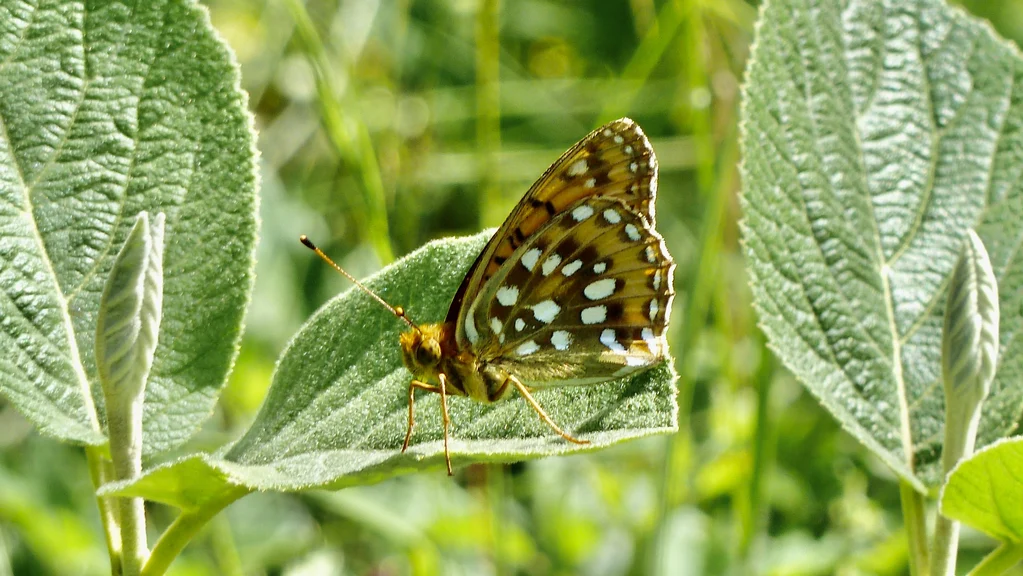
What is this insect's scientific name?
Speyeria aglaja
